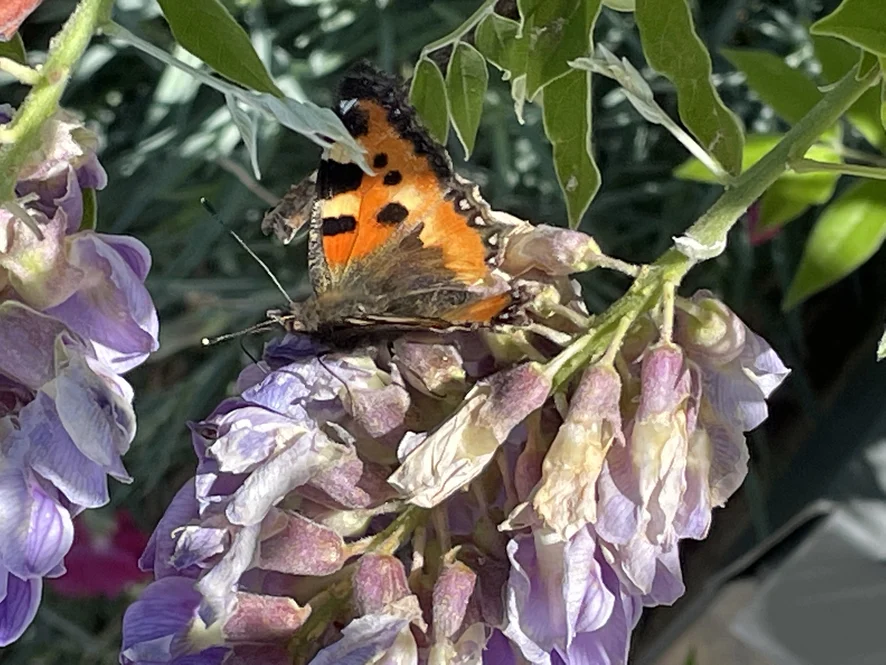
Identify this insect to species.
Aglais urticae
